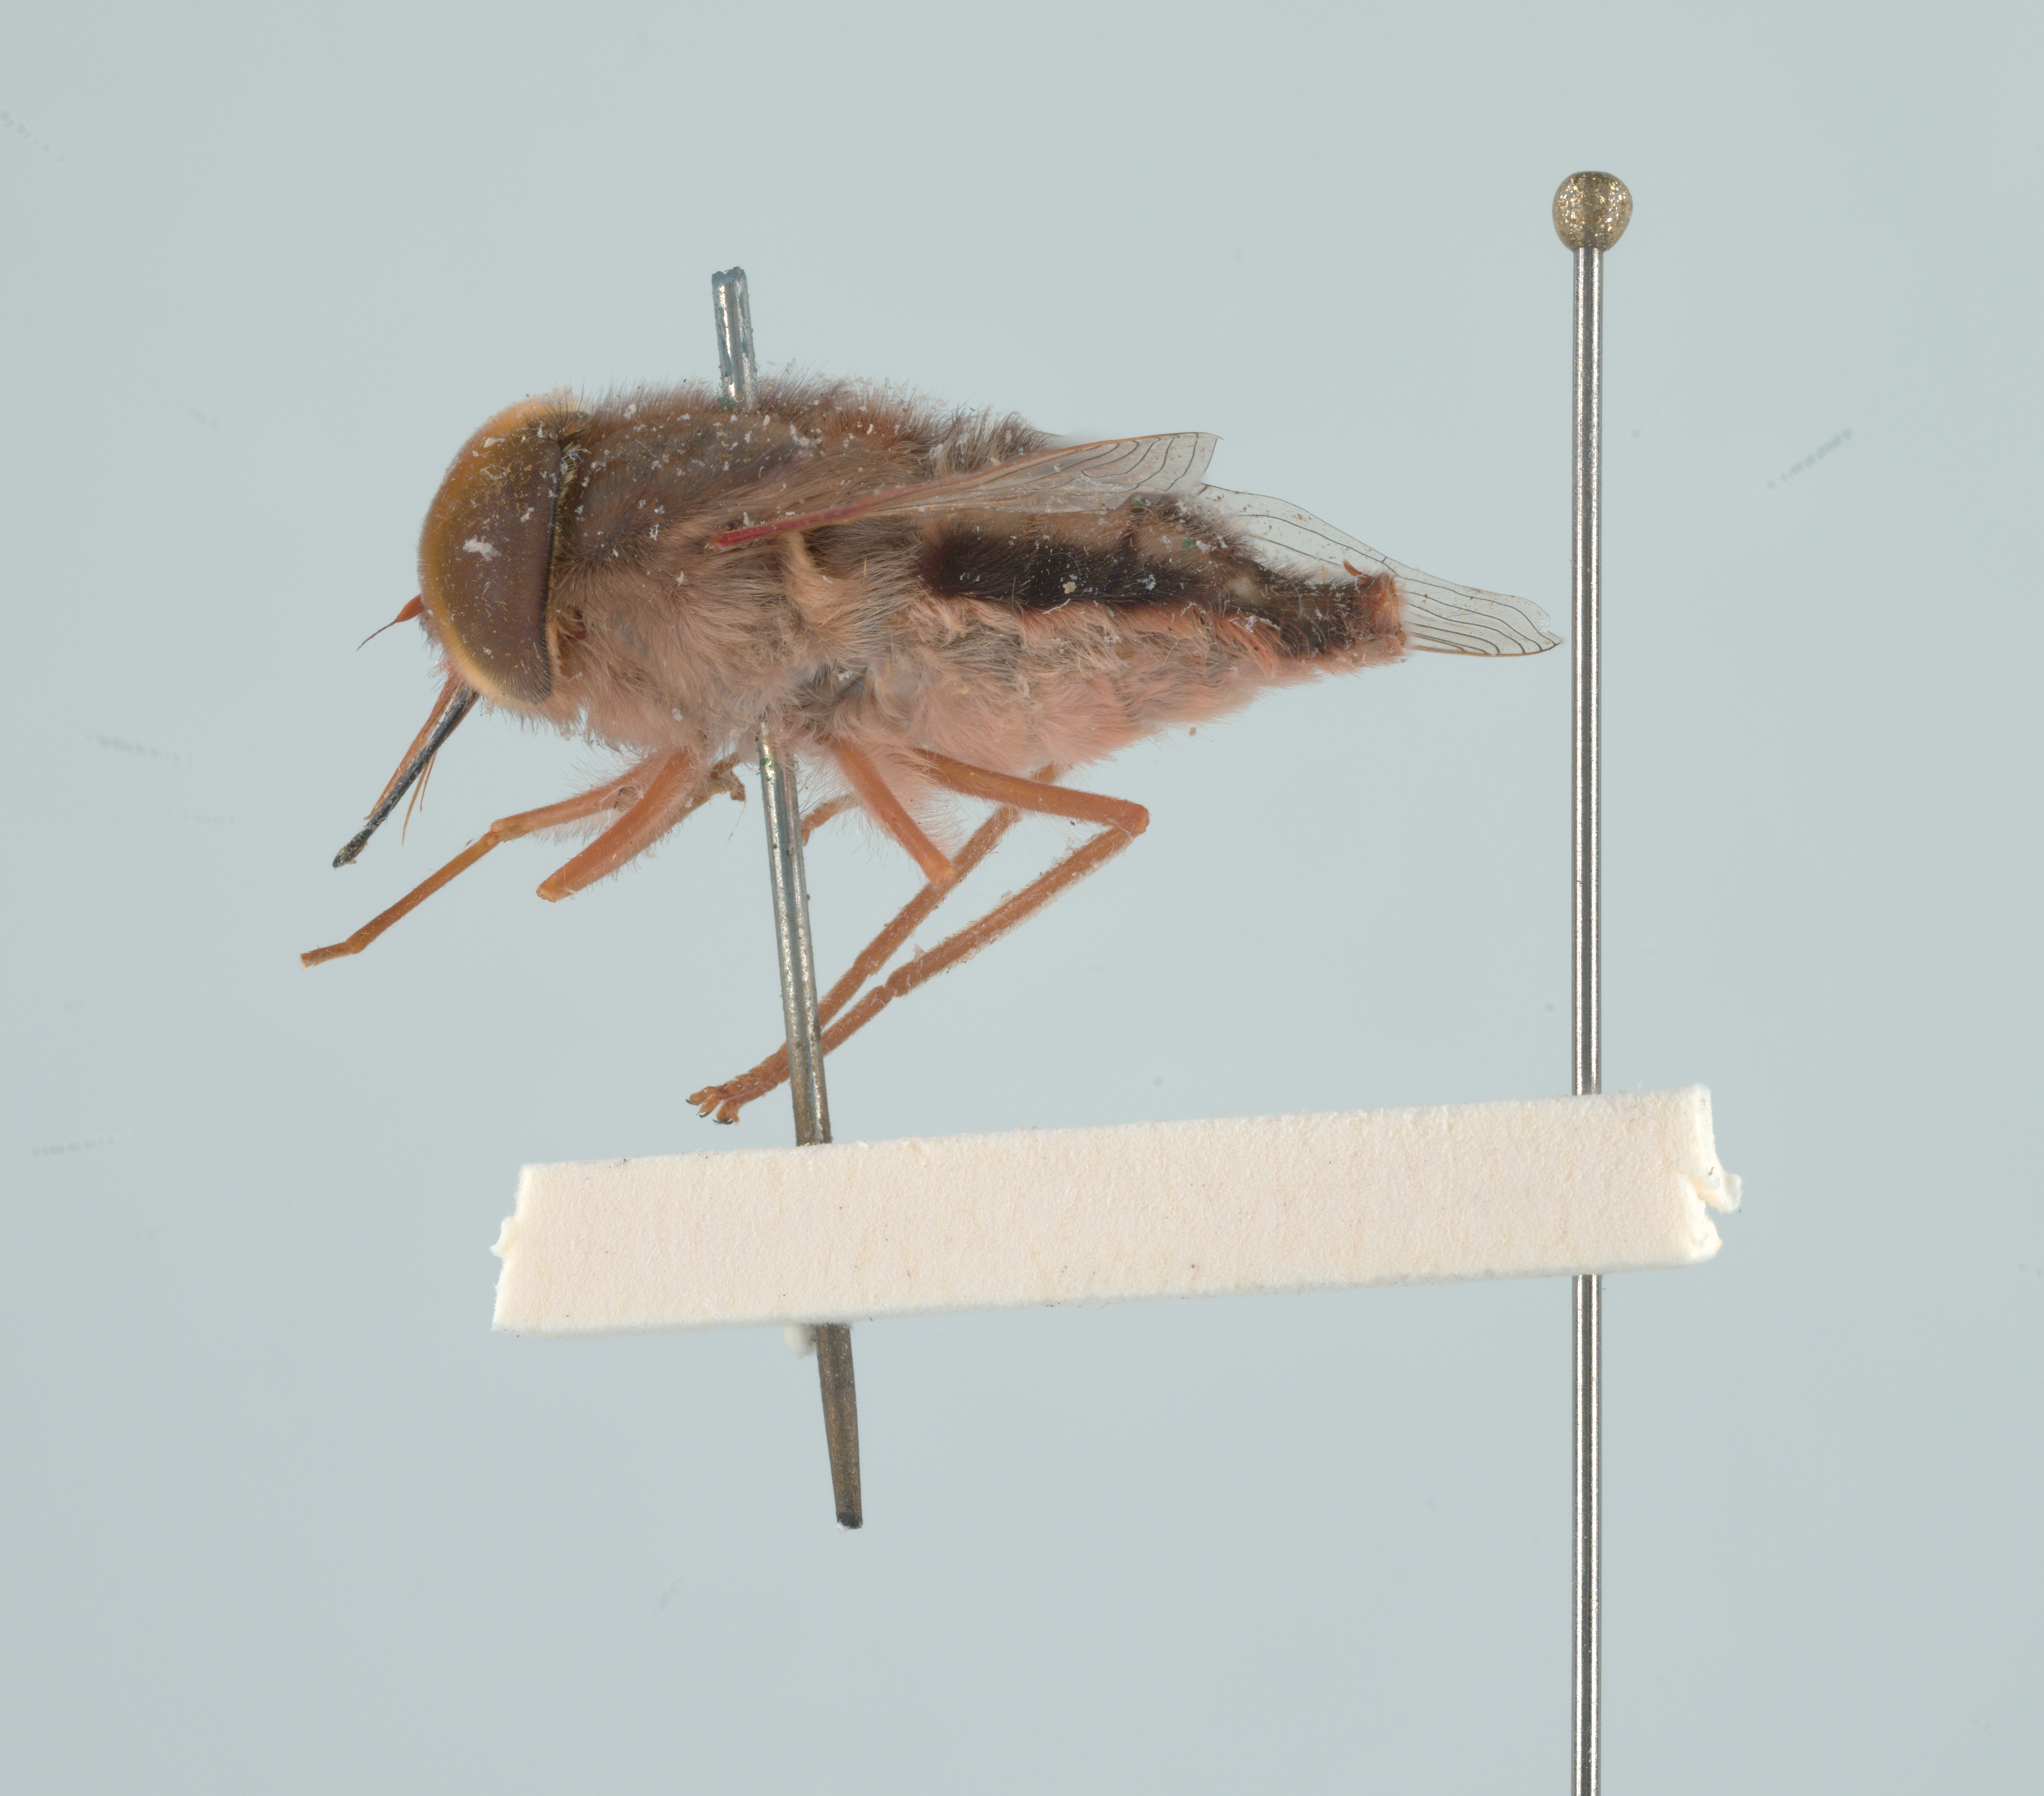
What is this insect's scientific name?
Trichophthalma rosea
